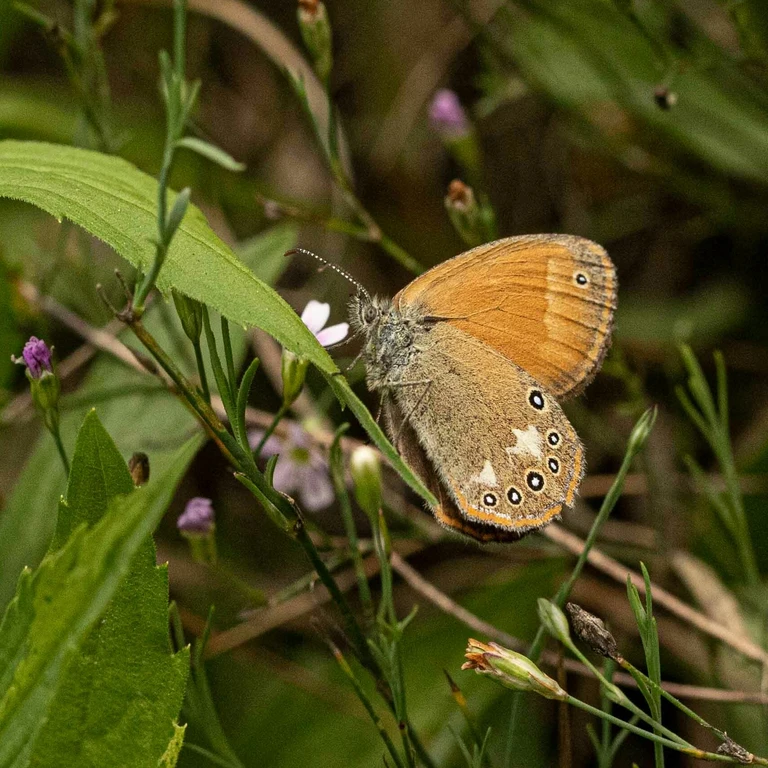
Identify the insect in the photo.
Coenonympha glycerion (also Coenonympha iphis)
